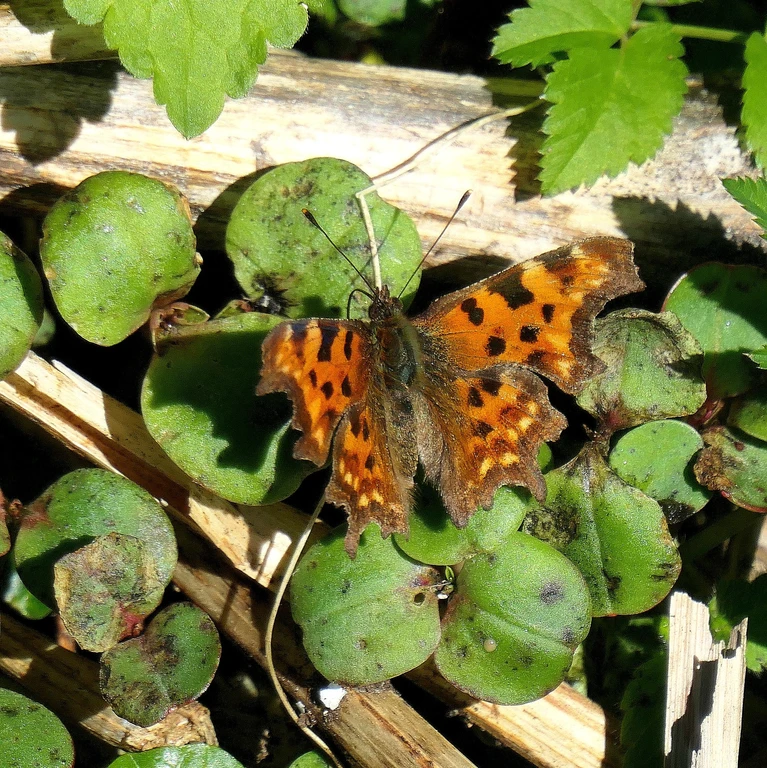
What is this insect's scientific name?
Polygonia c-album
